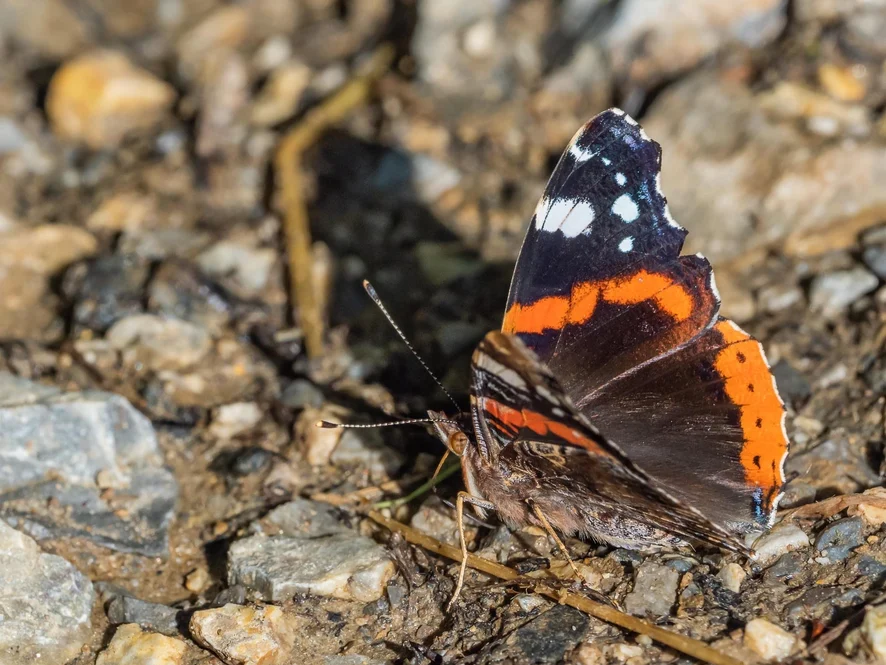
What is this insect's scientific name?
Vanessa atalanta
